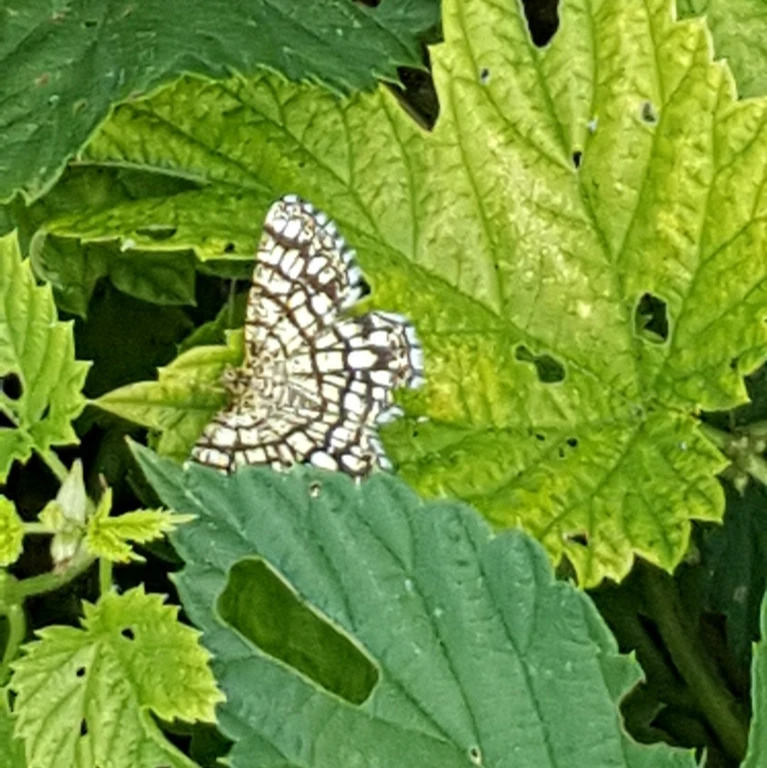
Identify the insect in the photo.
Chiasmia clathrata
